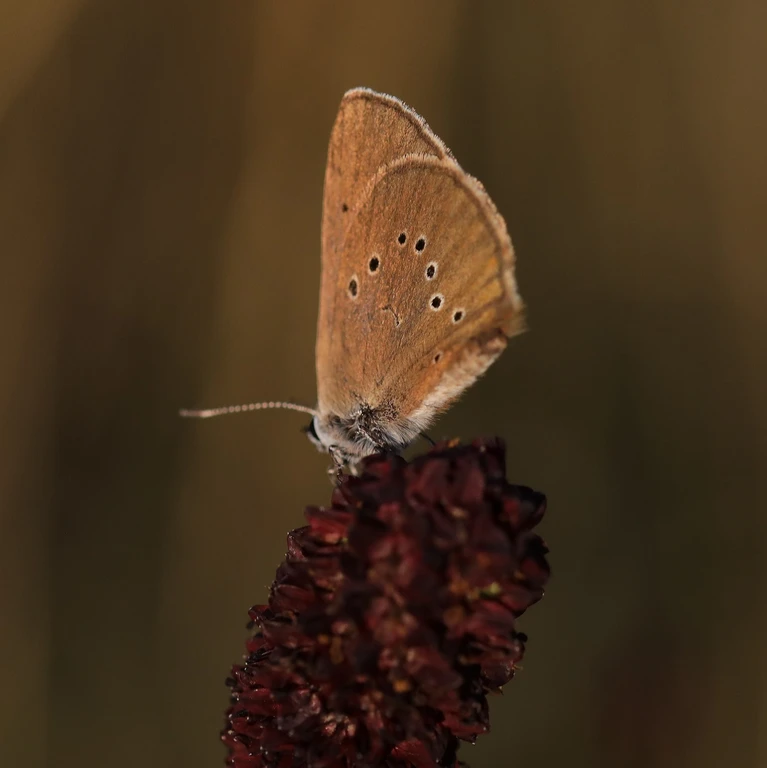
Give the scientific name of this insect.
Phengaris nausithous (also Maculinea nausithous)
